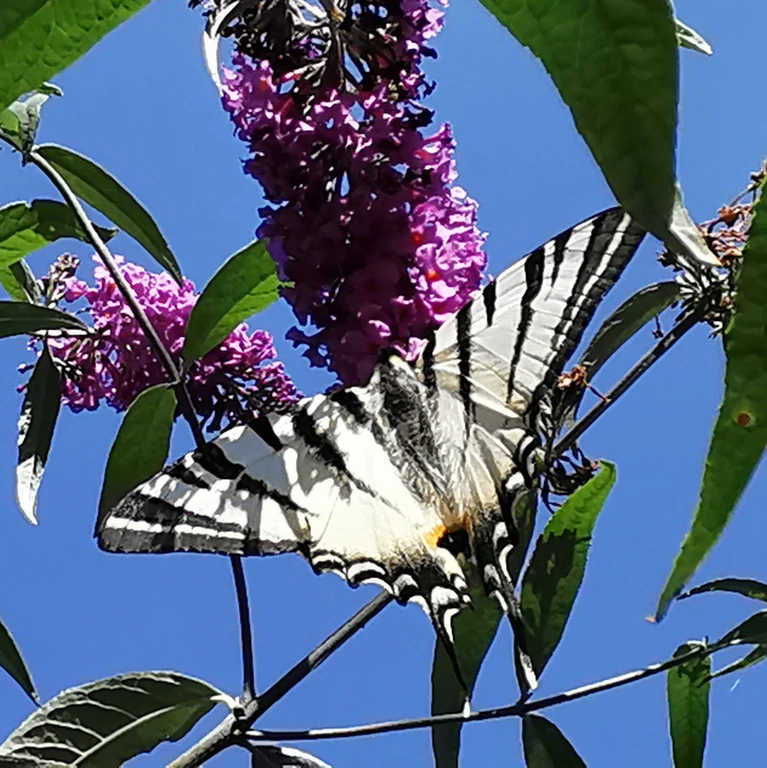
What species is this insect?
Iphiclides podalirius
